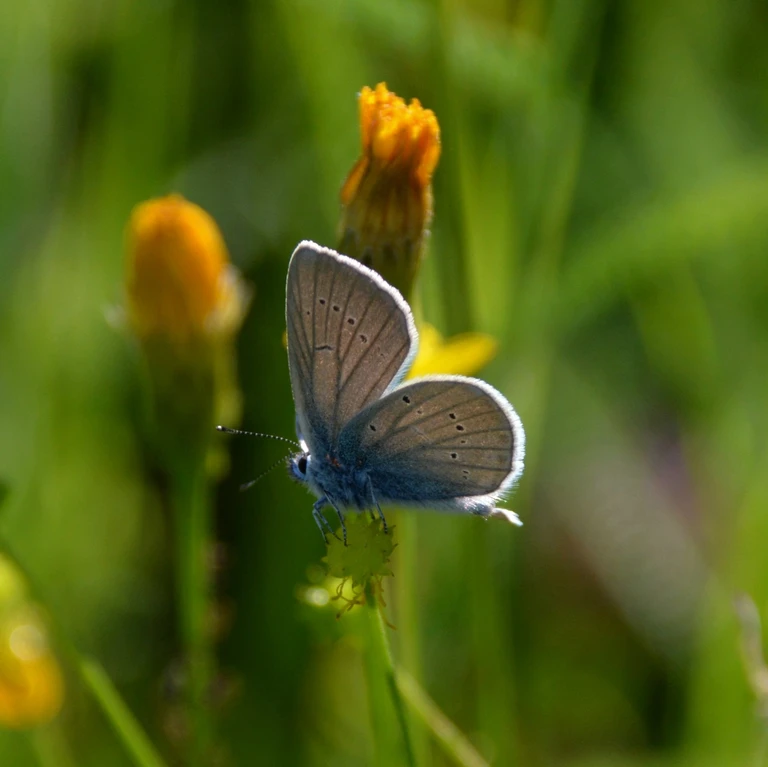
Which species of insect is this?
Cyaniris semiargus
